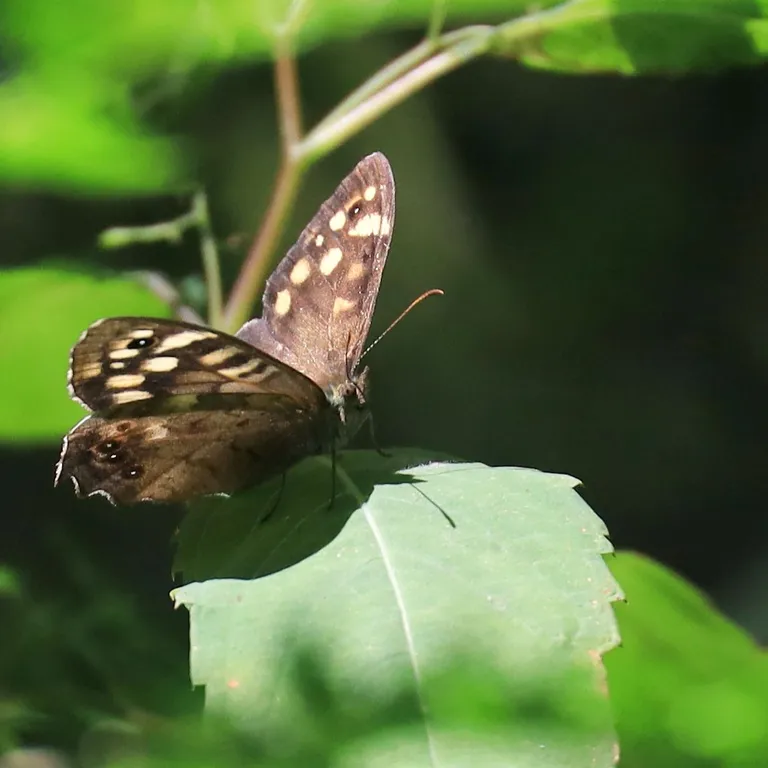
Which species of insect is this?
Pararge aegeria
